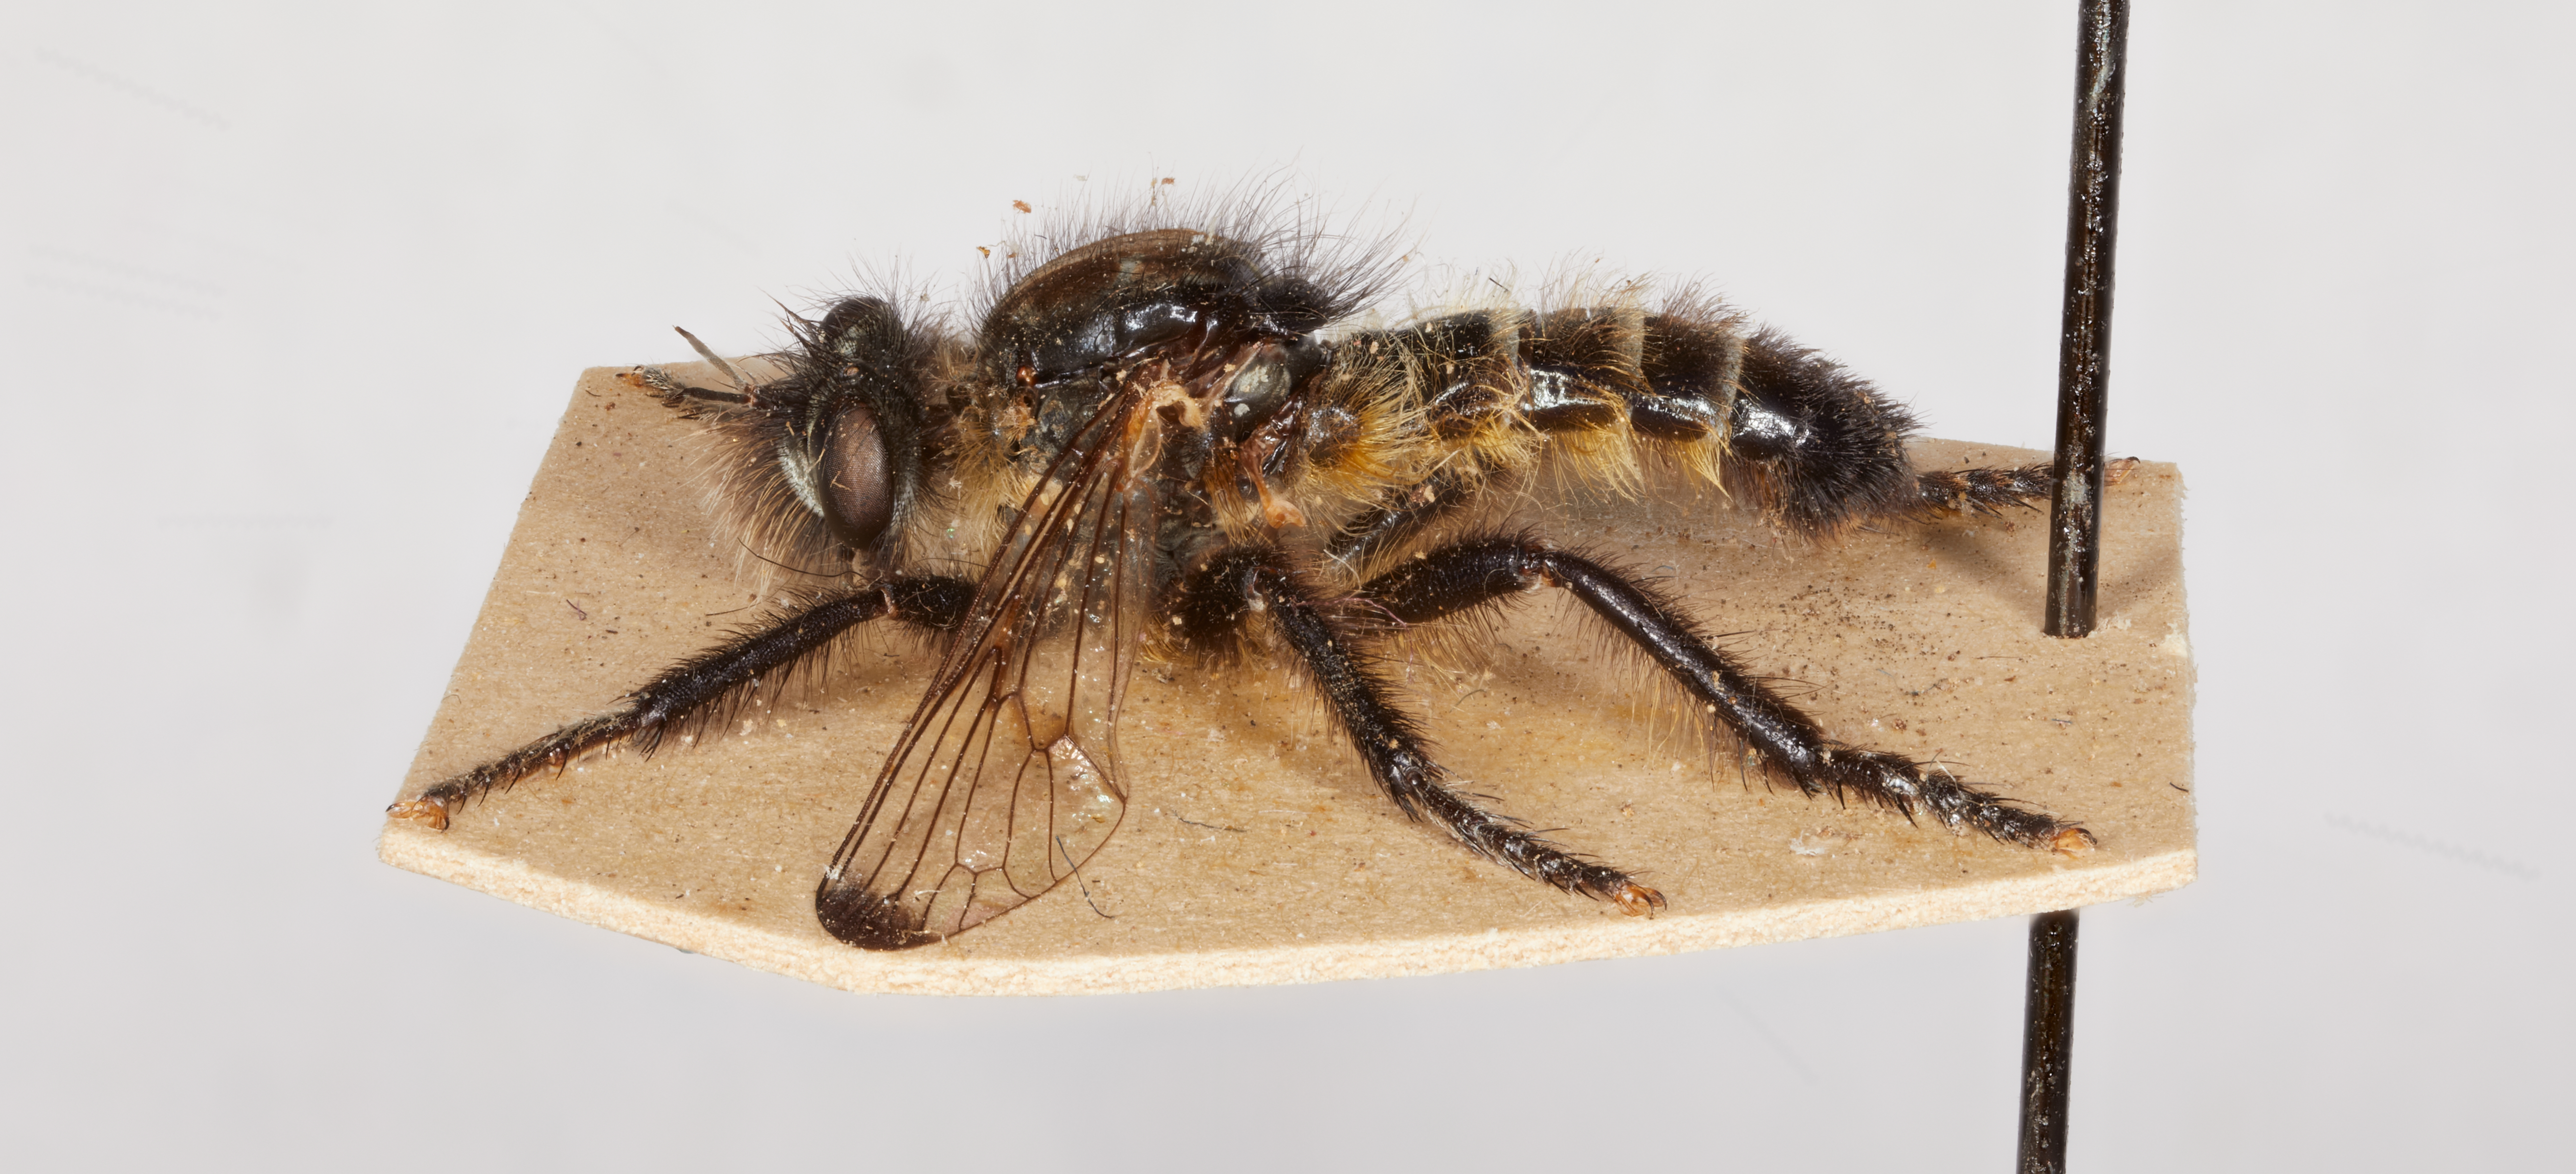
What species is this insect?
Cyrtopogon pictipennis
